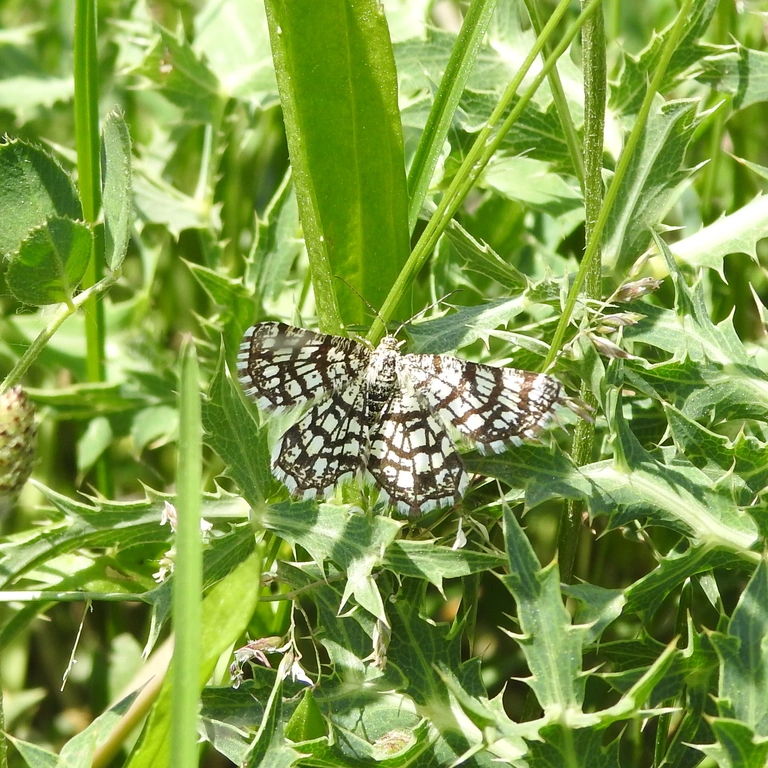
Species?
Chiasmia clathrata
